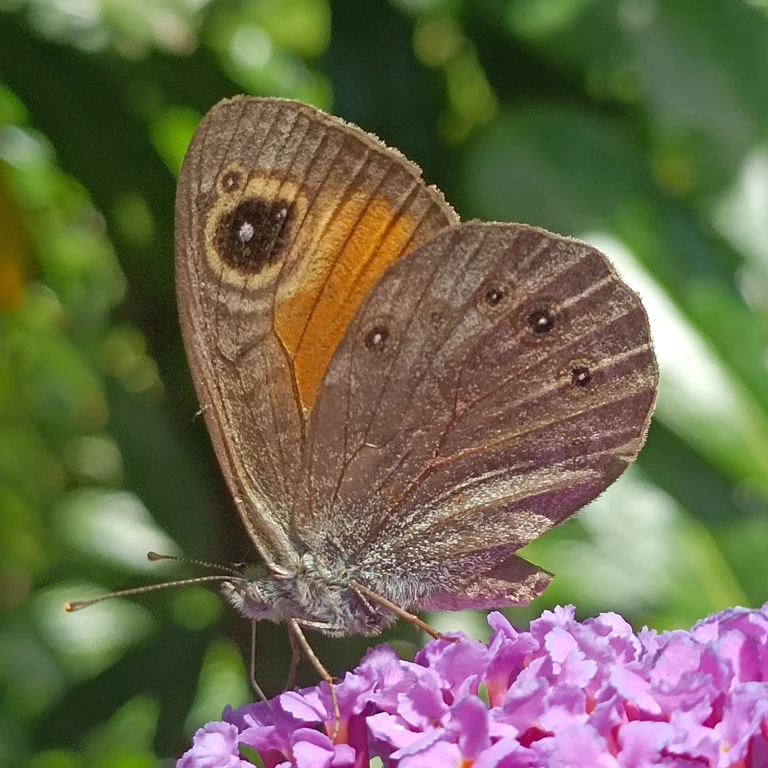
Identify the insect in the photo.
Lasiommata maera (also Pararge maera)
